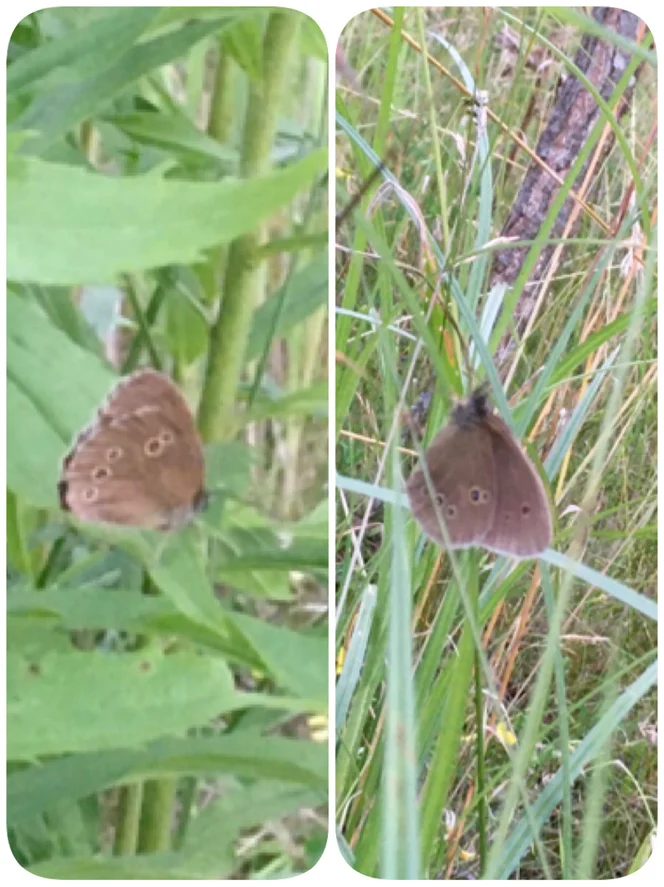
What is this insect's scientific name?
Aphantopus hyperantus
